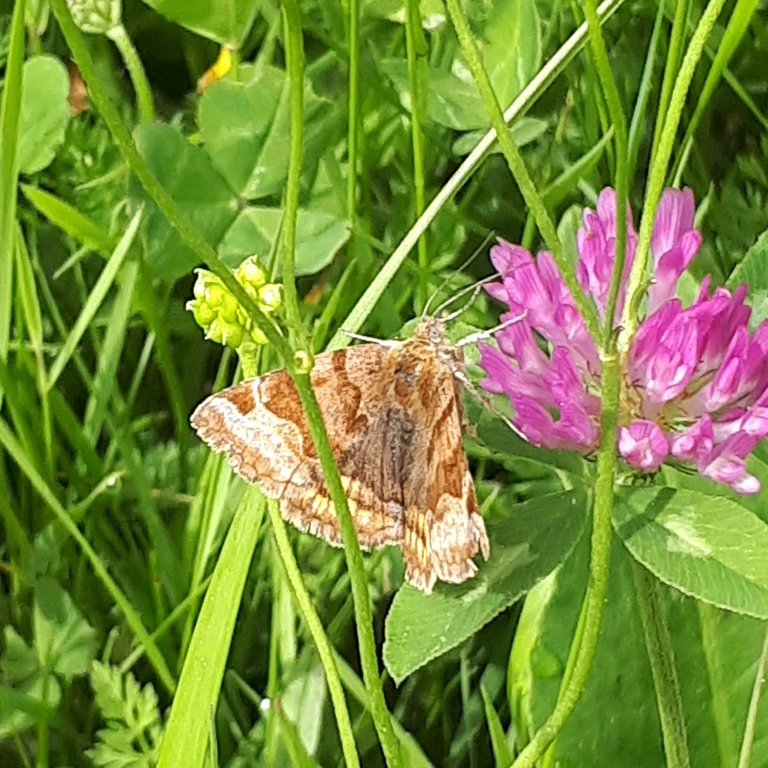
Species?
Euclidia glyphica
